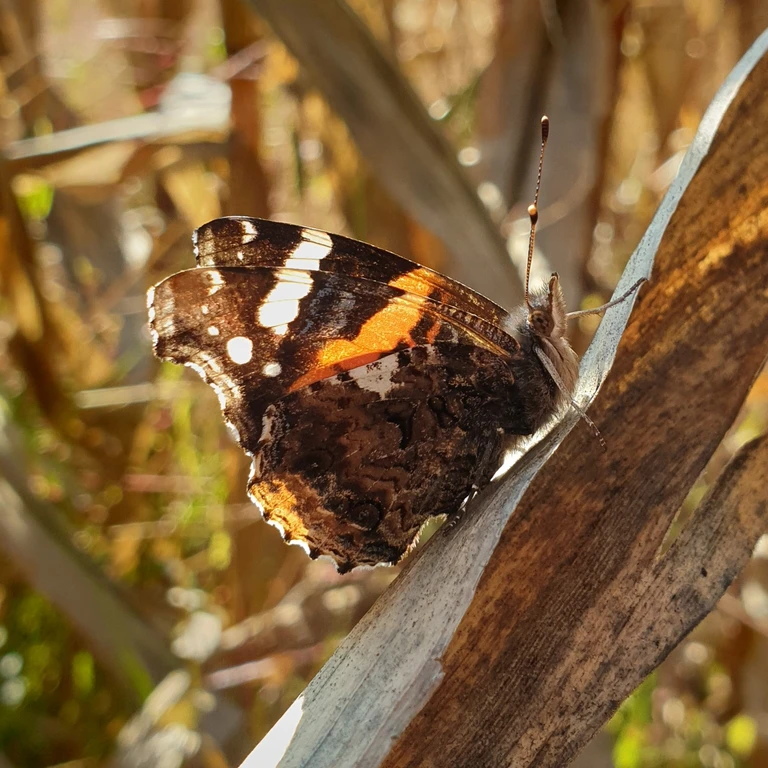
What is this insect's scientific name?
Vanessa atalanta
